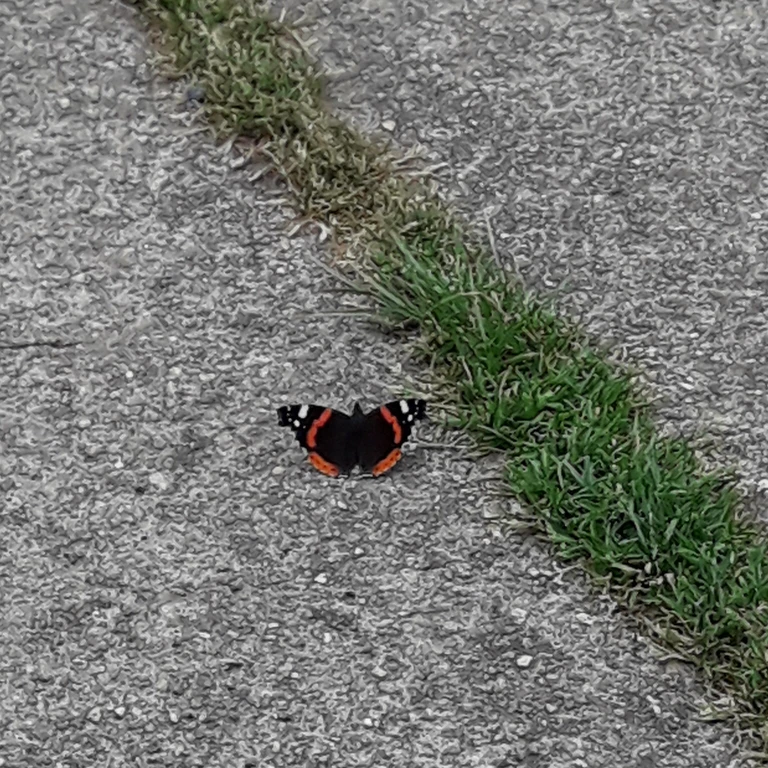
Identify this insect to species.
Vanessa atalanta
